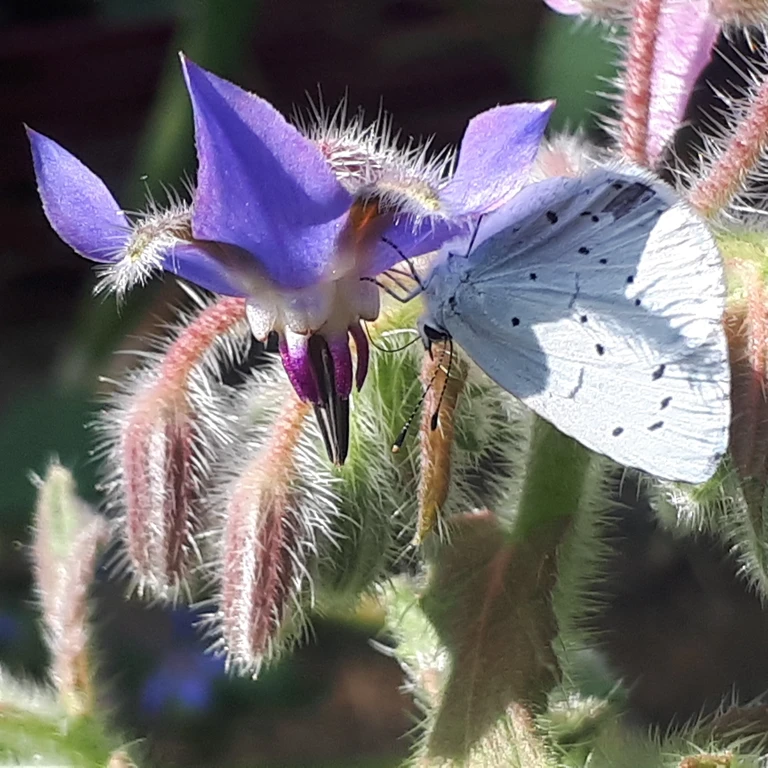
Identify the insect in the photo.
Celastrina argiolus
